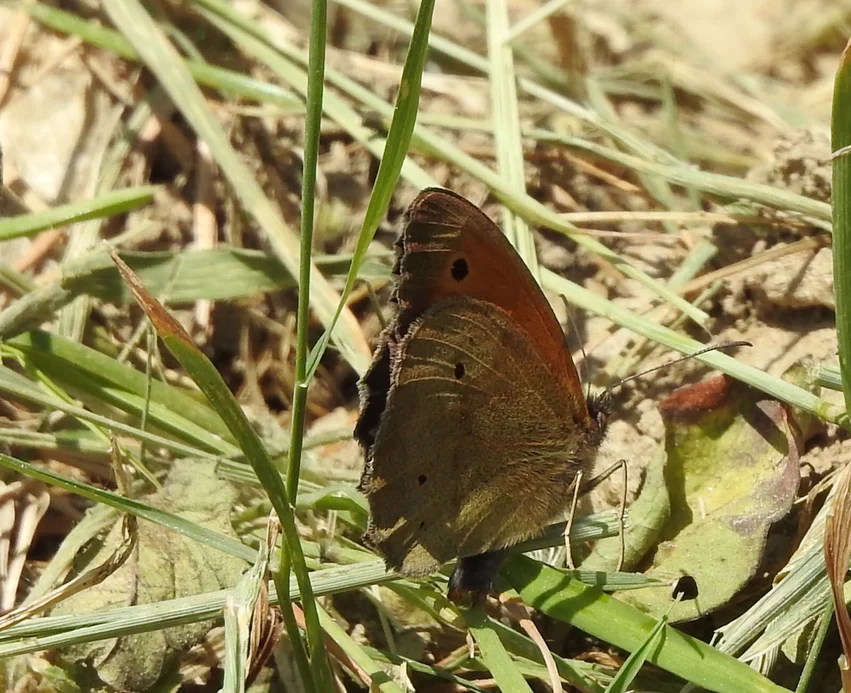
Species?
Maniola jurtina
